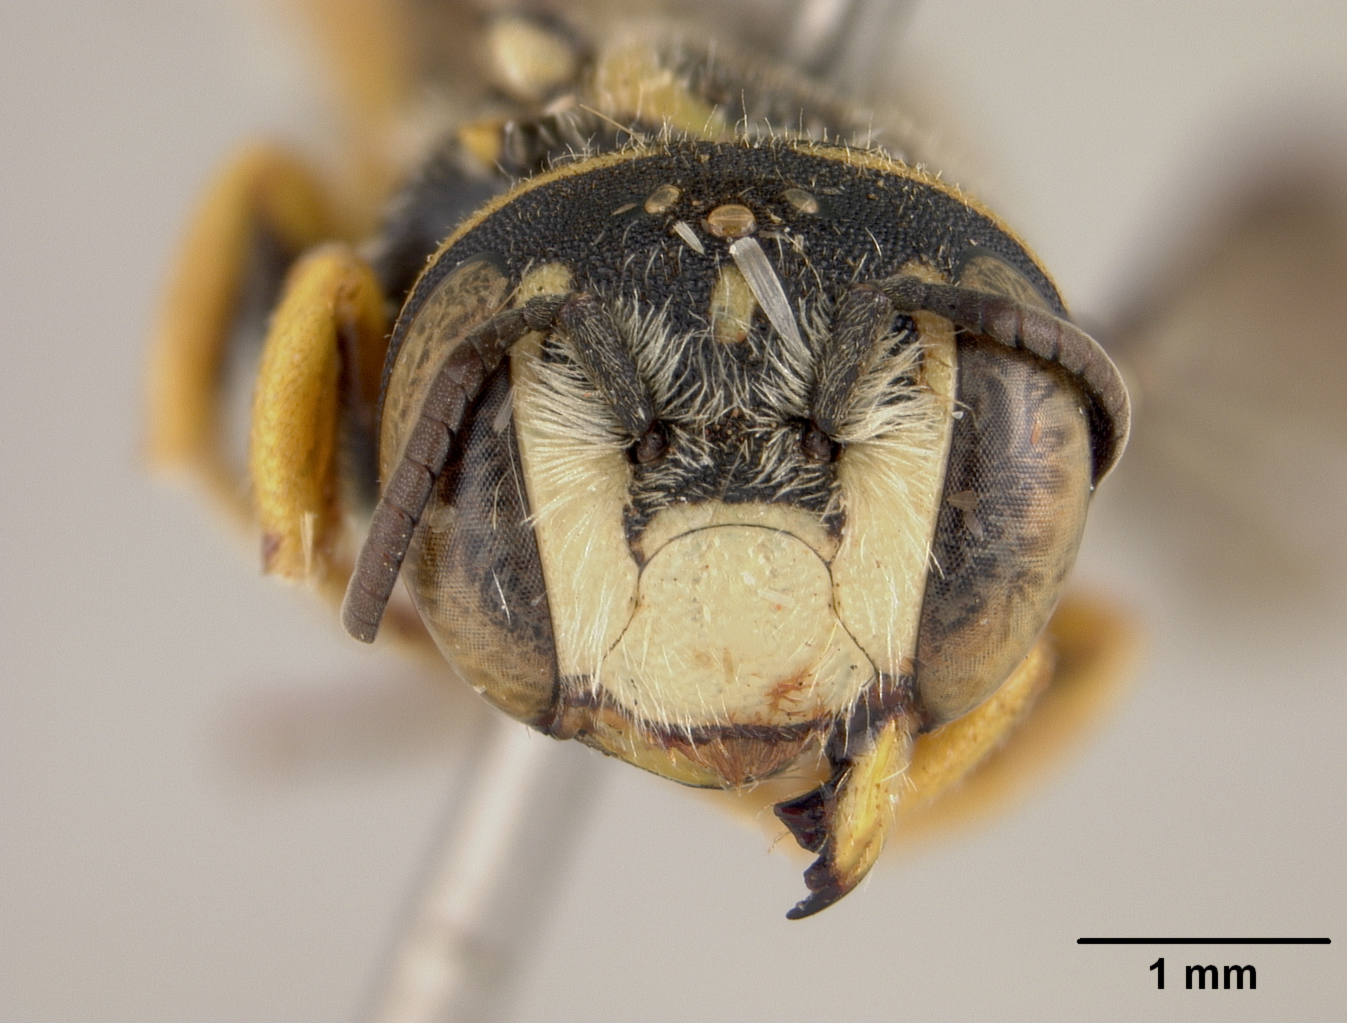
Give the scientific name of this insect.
Exanthidium rotundiventre
